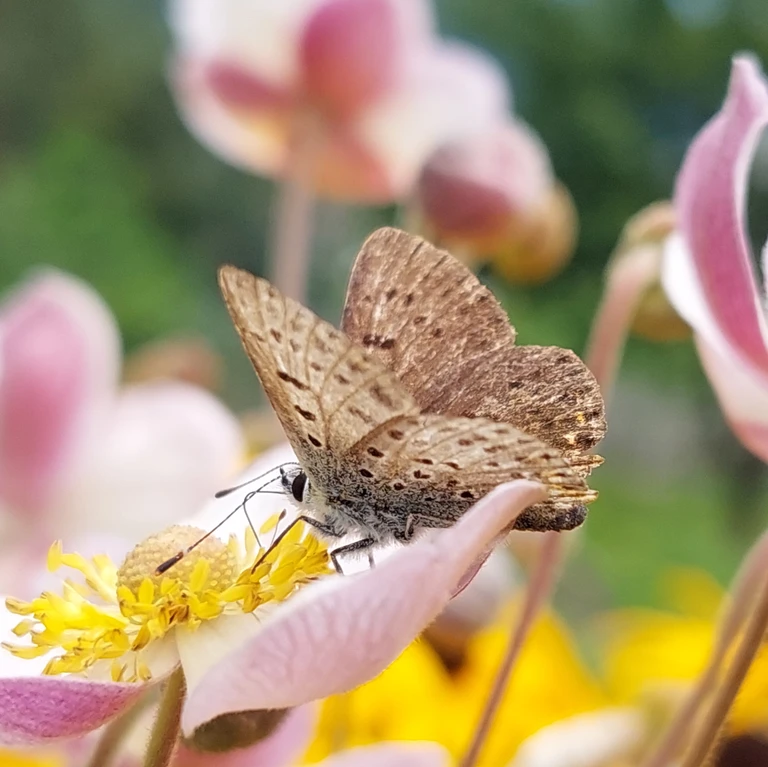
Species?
Lycaena tityrus (also Loweia tityrus)
